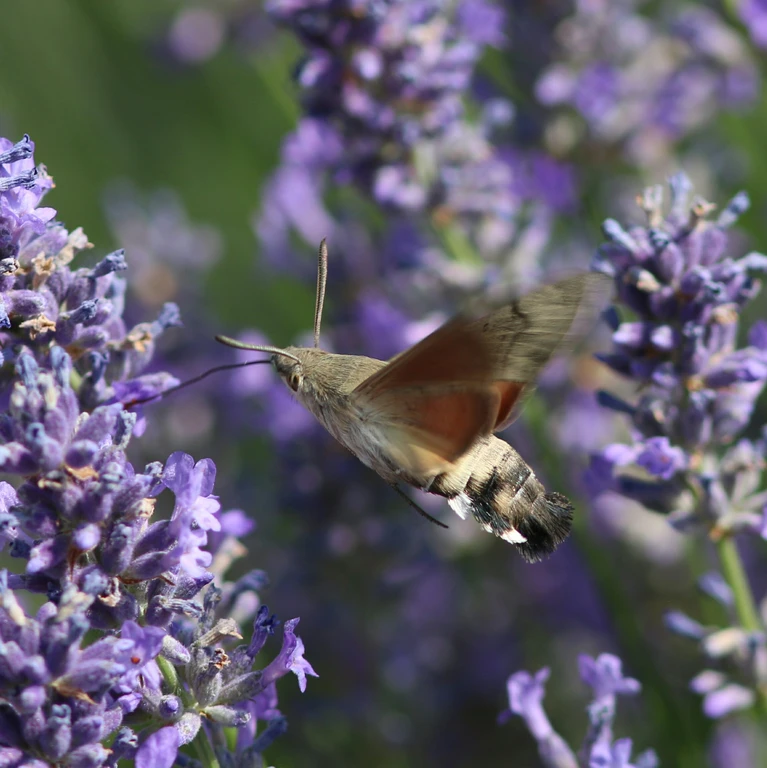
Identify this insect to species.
Macroglossum stellatarum
